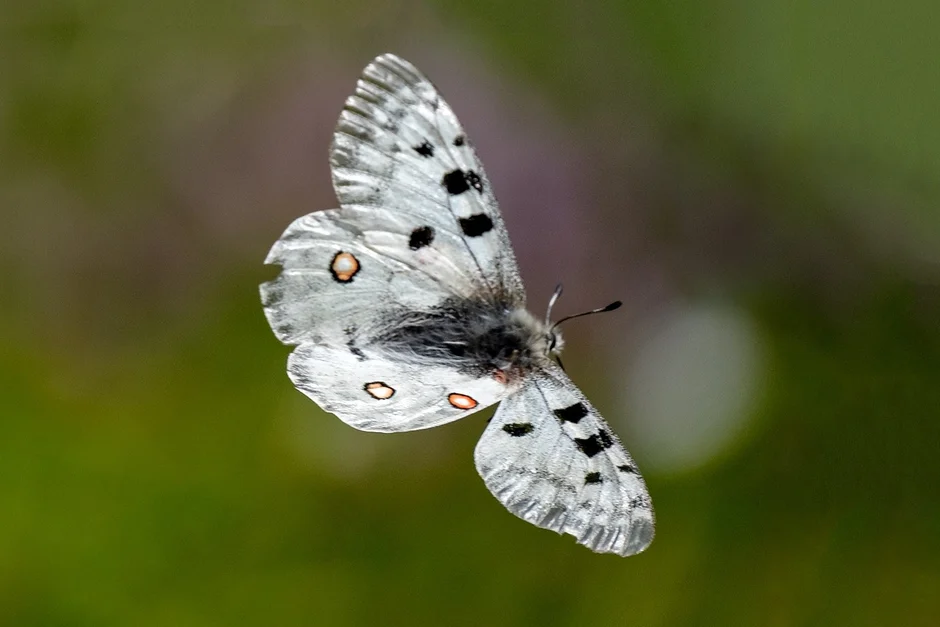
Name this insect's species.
Parnassius apollo
